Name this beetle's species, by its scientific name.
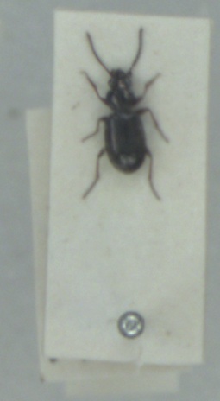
Bembidion lampros
